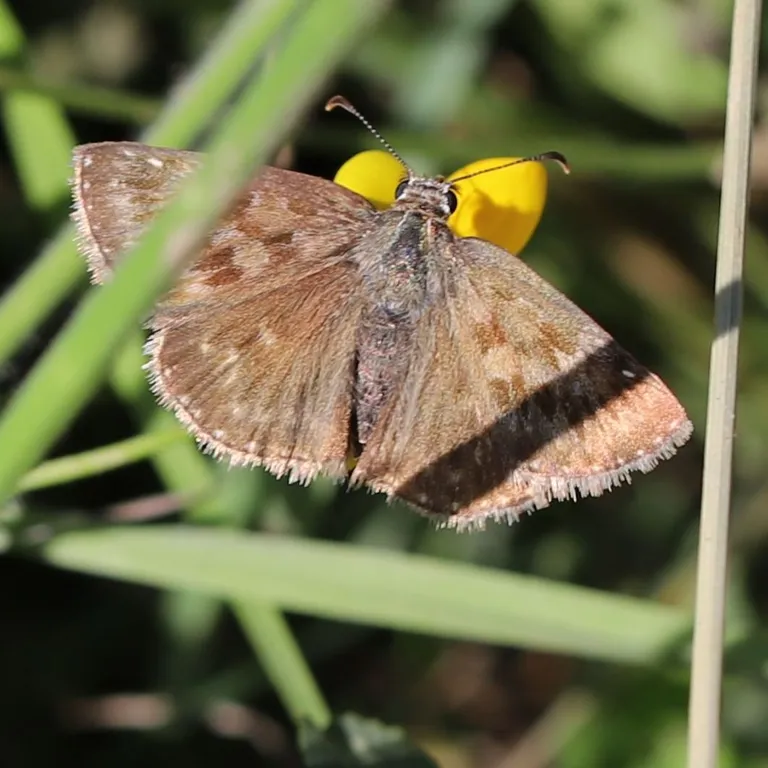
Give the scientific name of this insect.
Erynnis tages
